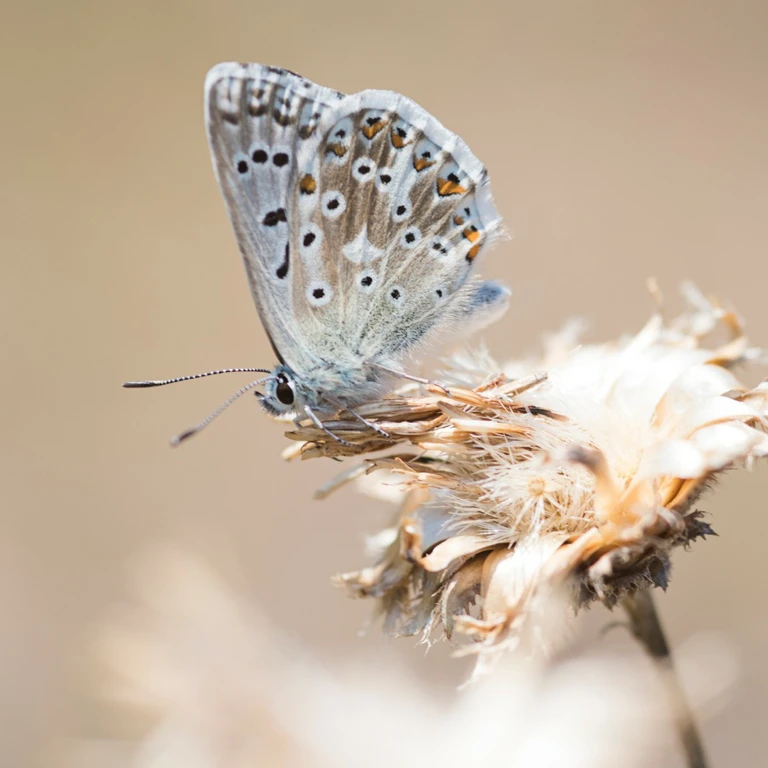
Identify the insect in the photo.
Lysandra coridon
